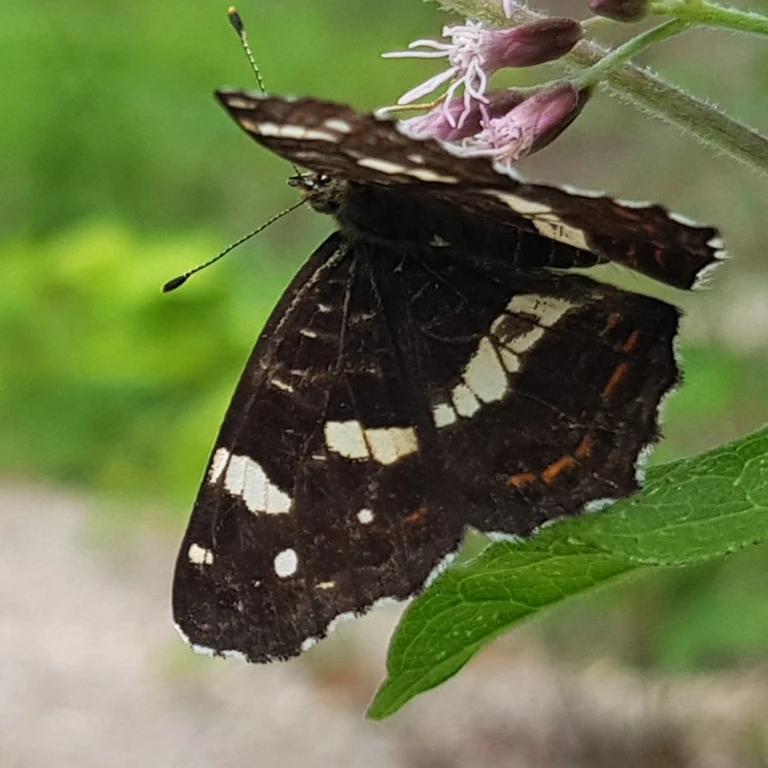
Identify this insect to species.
Araschnia levana
